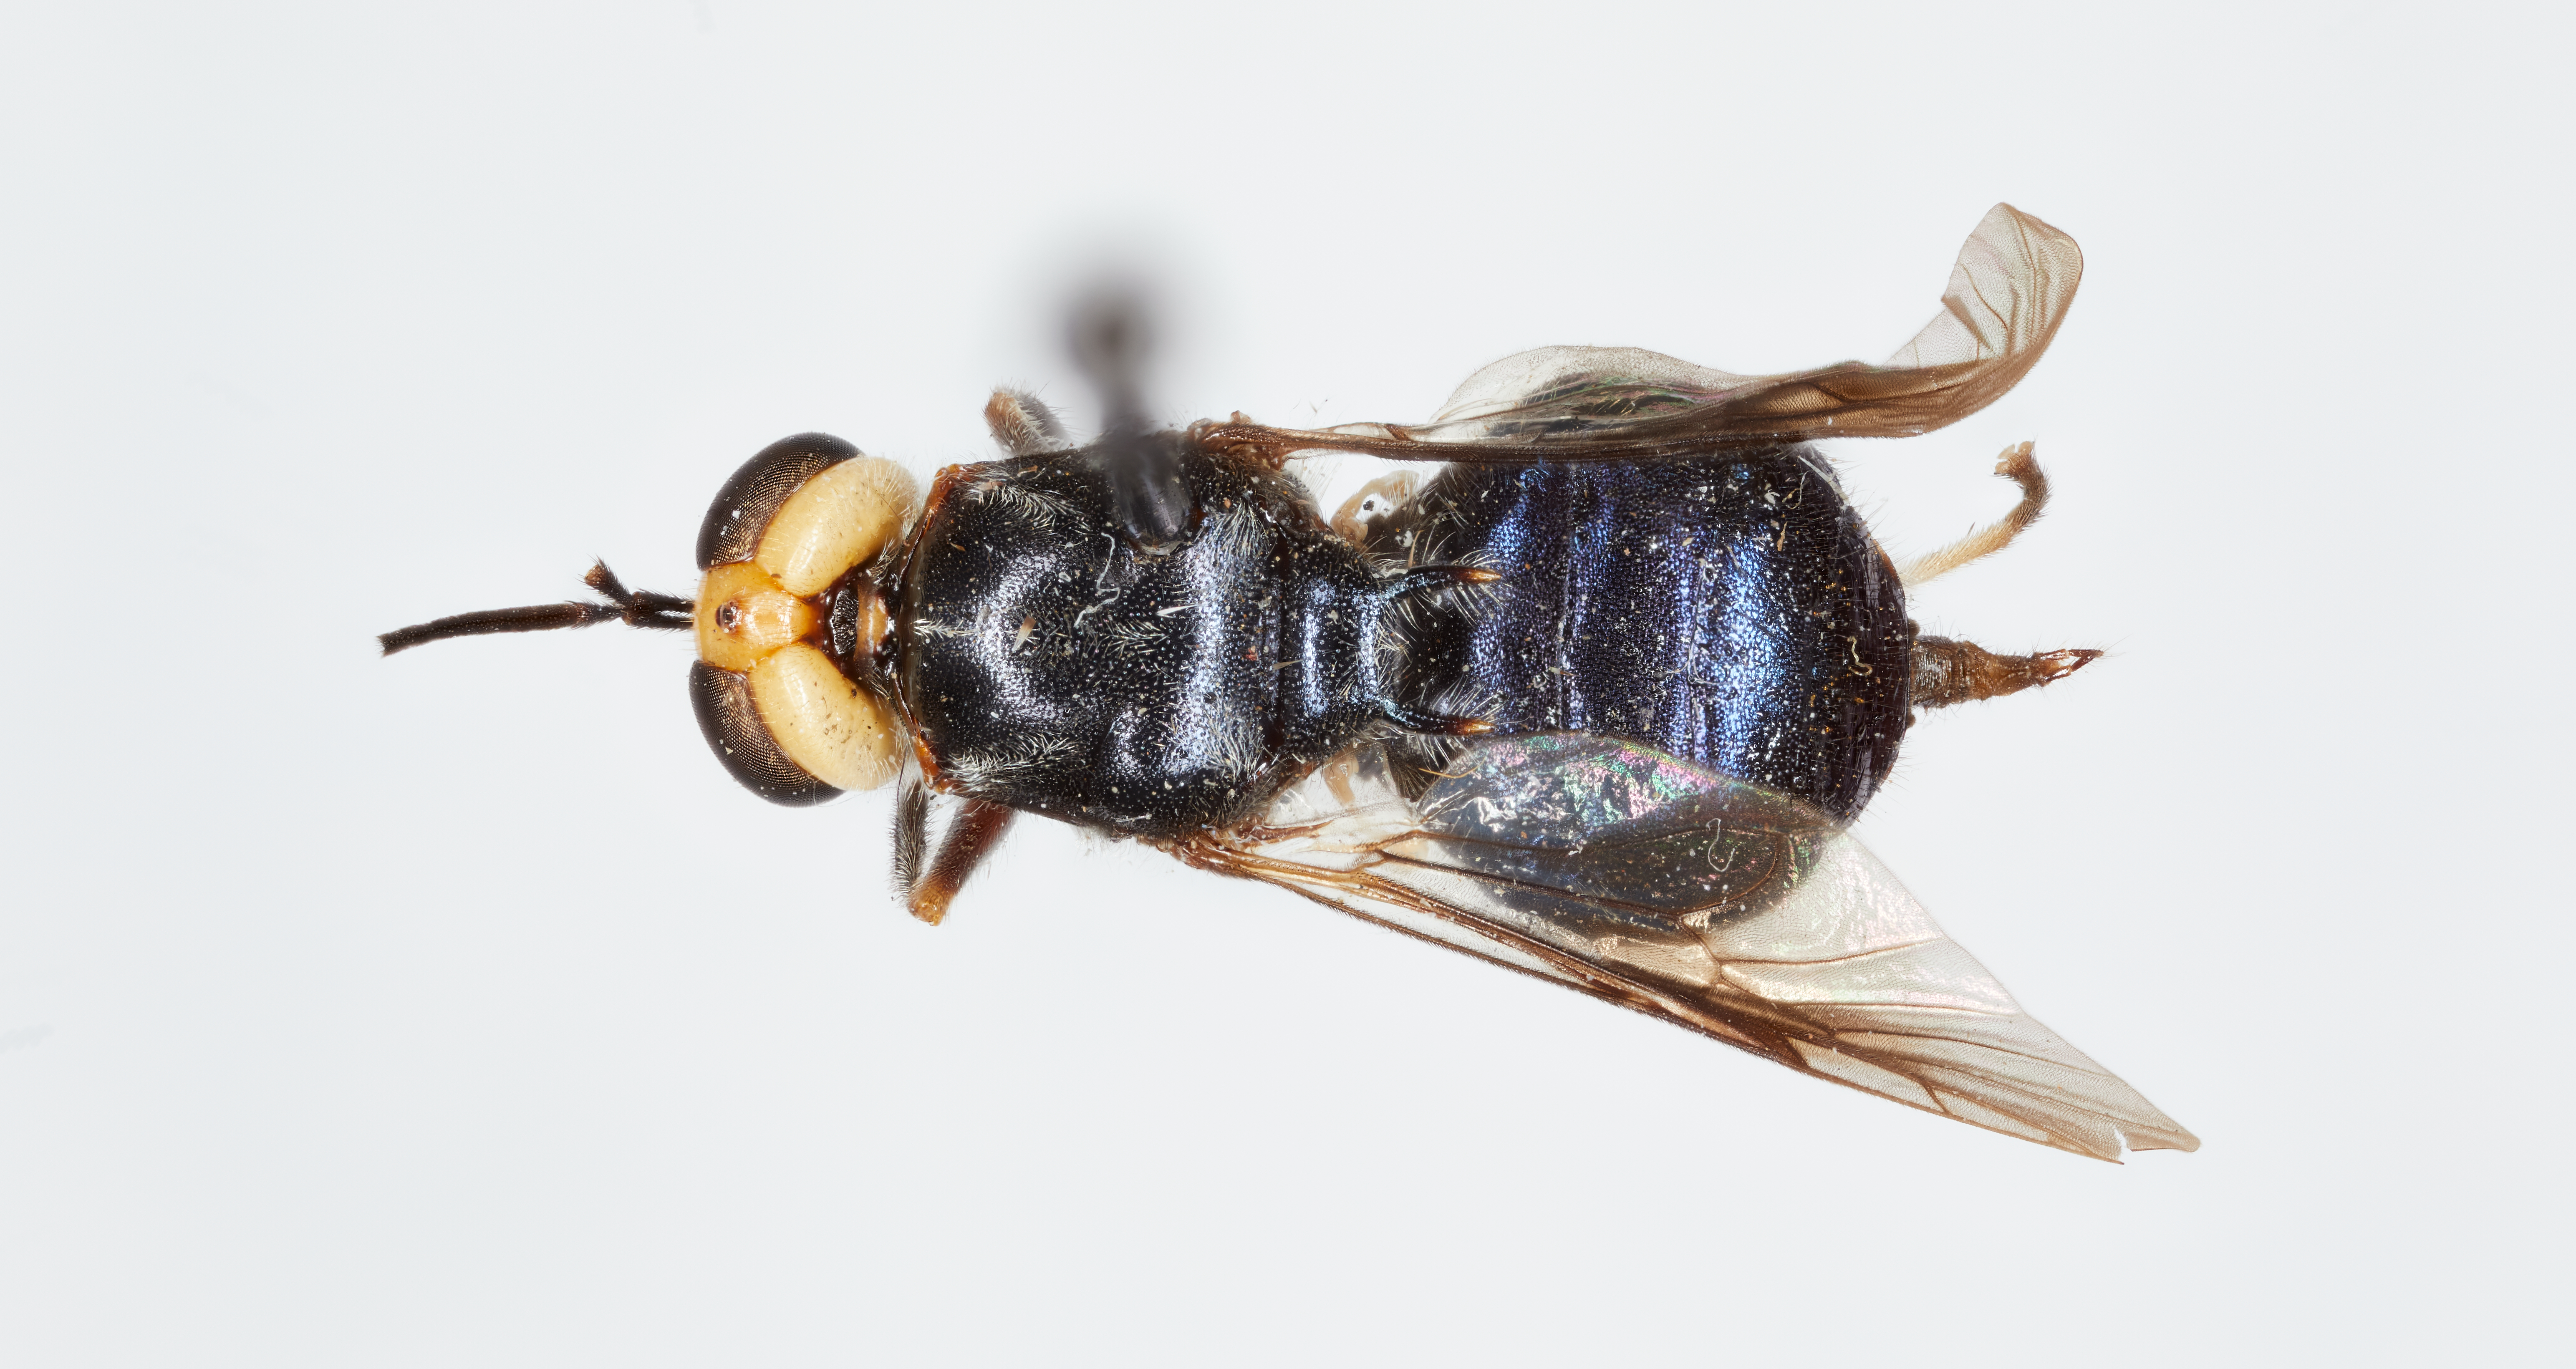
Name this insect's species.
Cyphomyia shannoni
